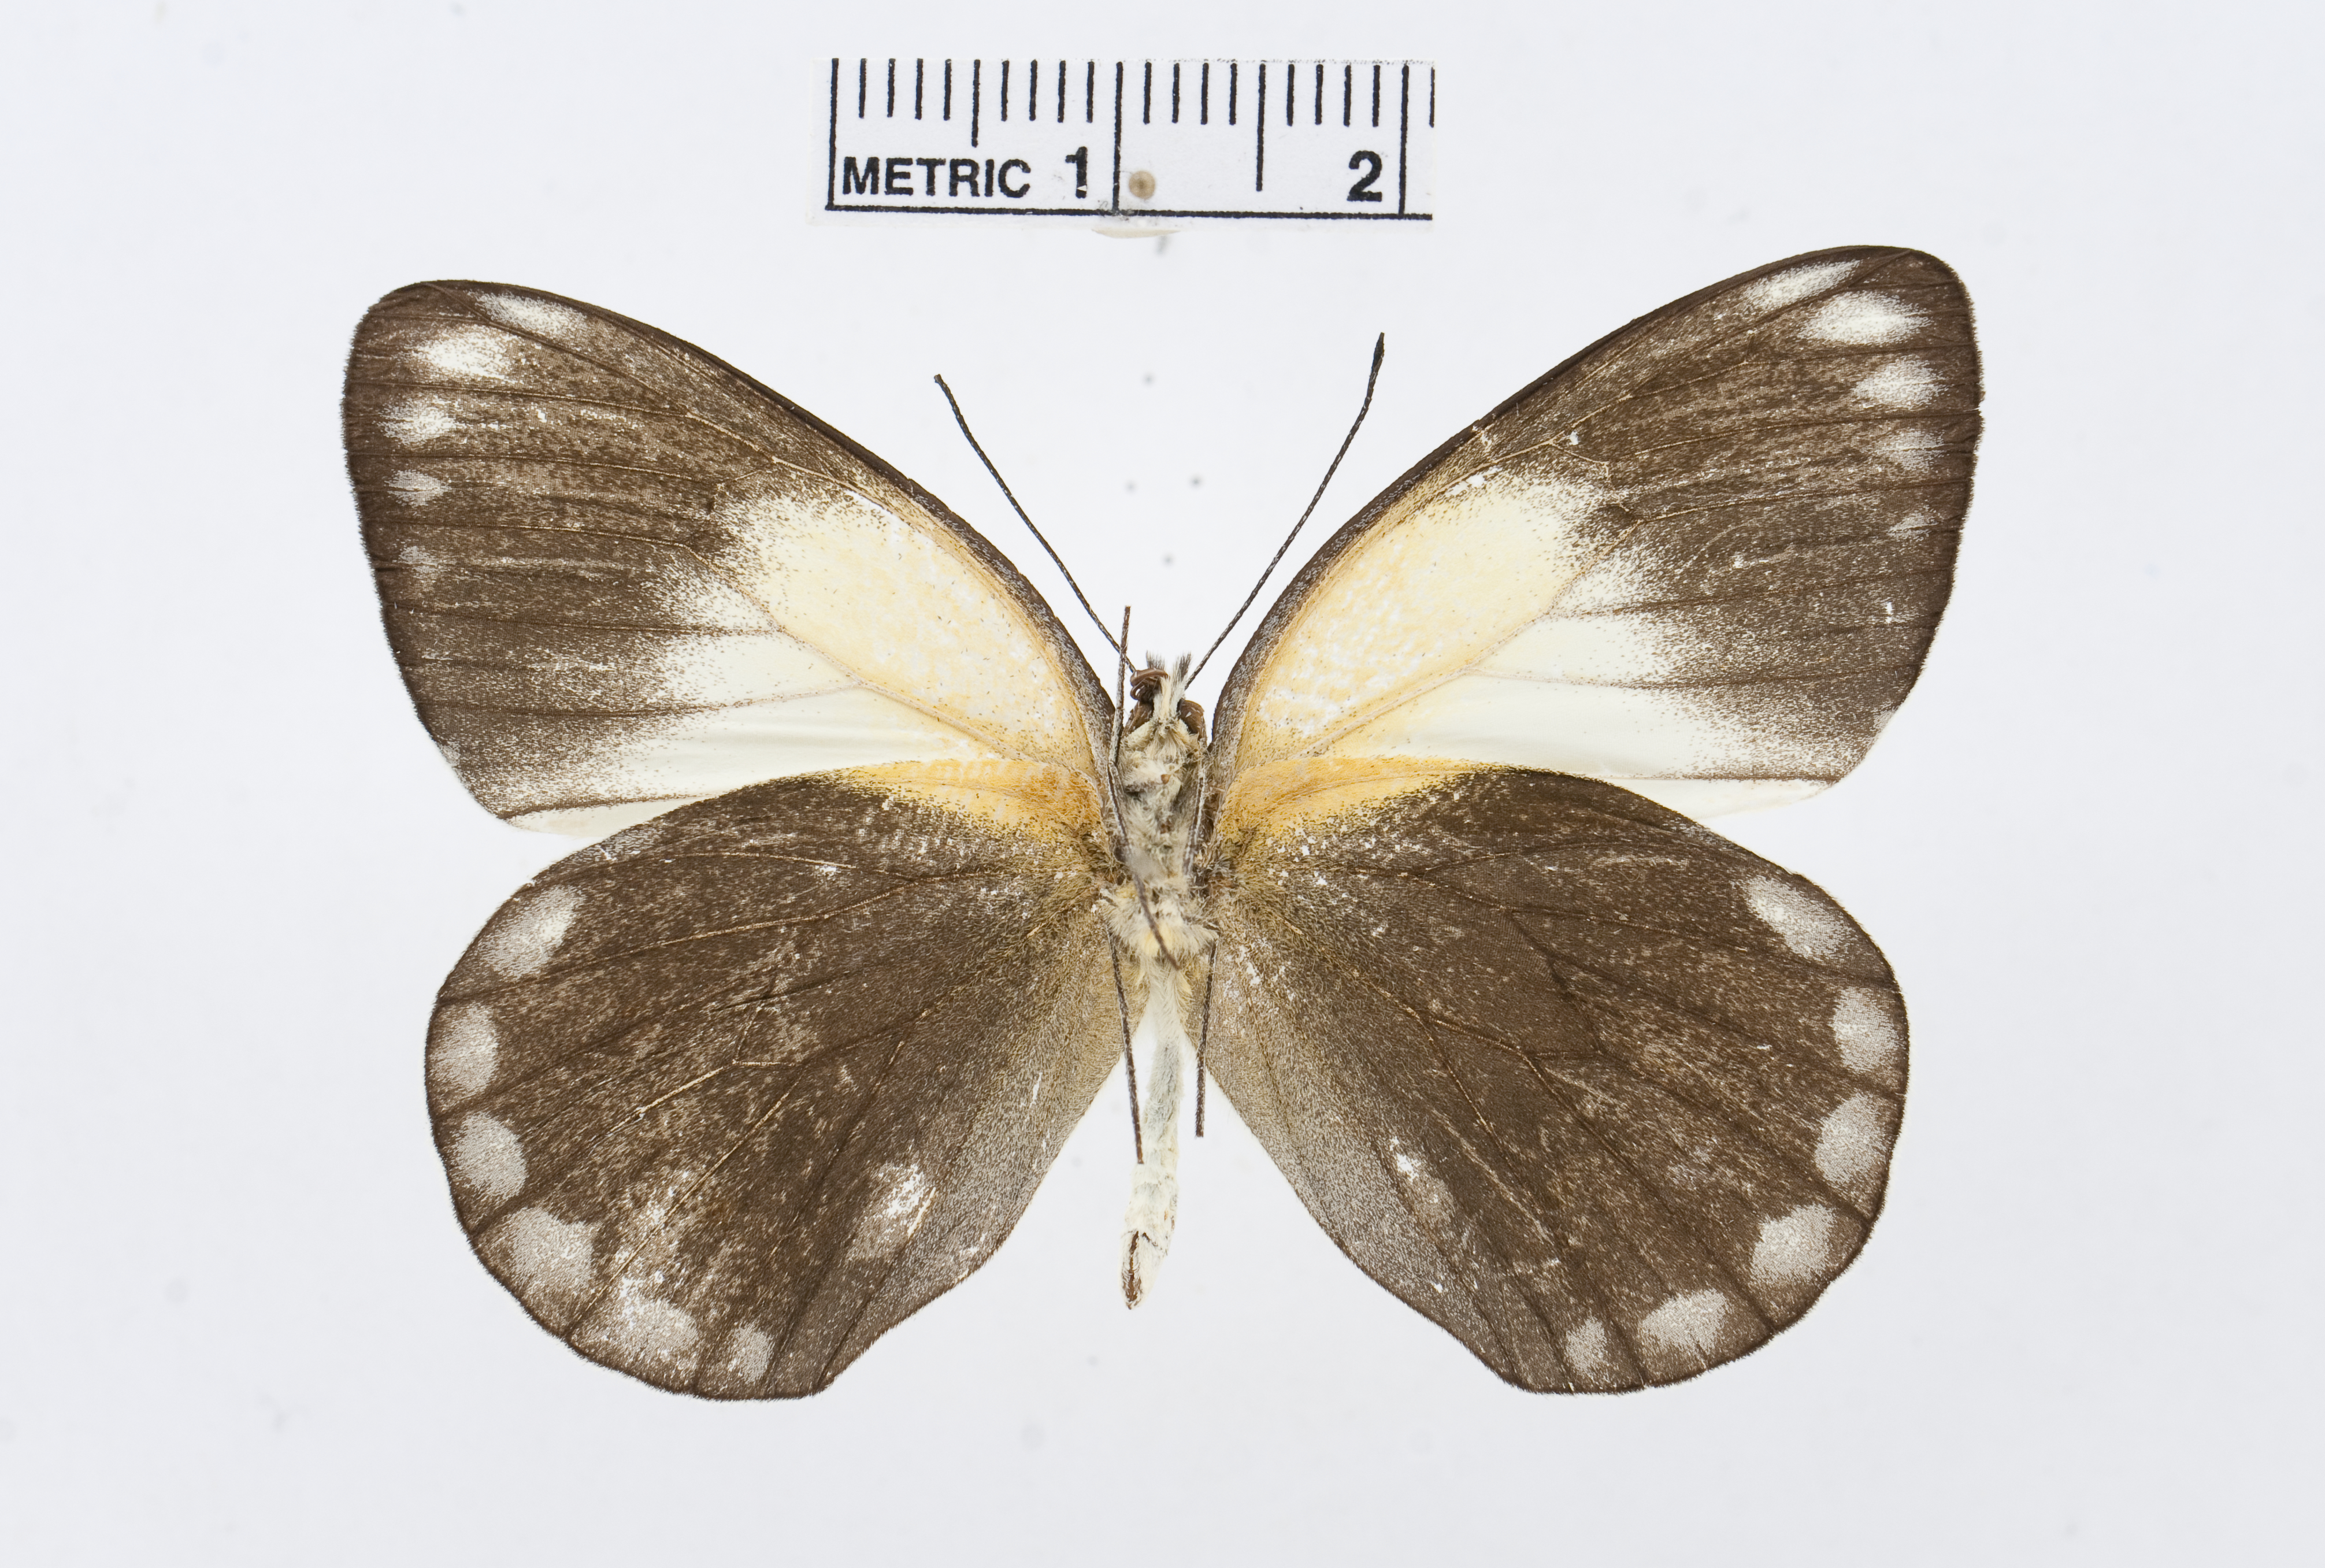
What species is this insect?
Delias talboti
